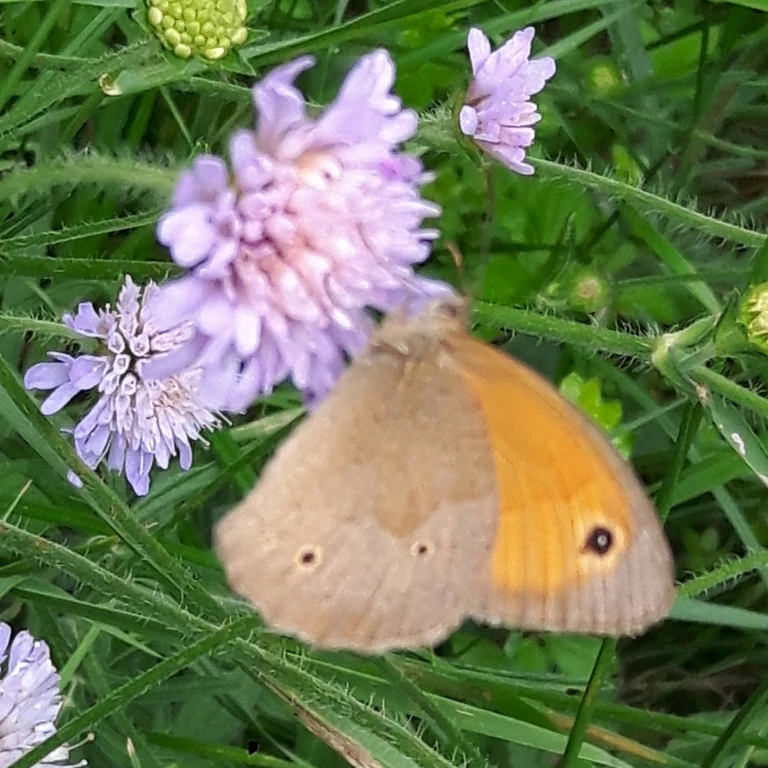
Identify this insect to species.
Maniola jurtina
